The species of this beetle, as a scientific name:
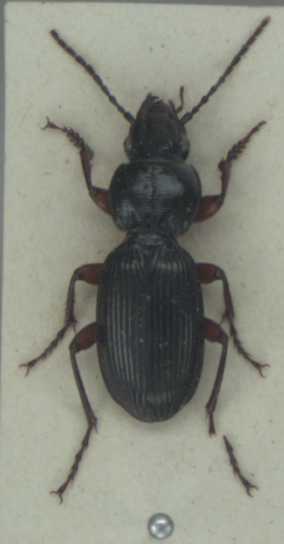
Pterostichus madidus
